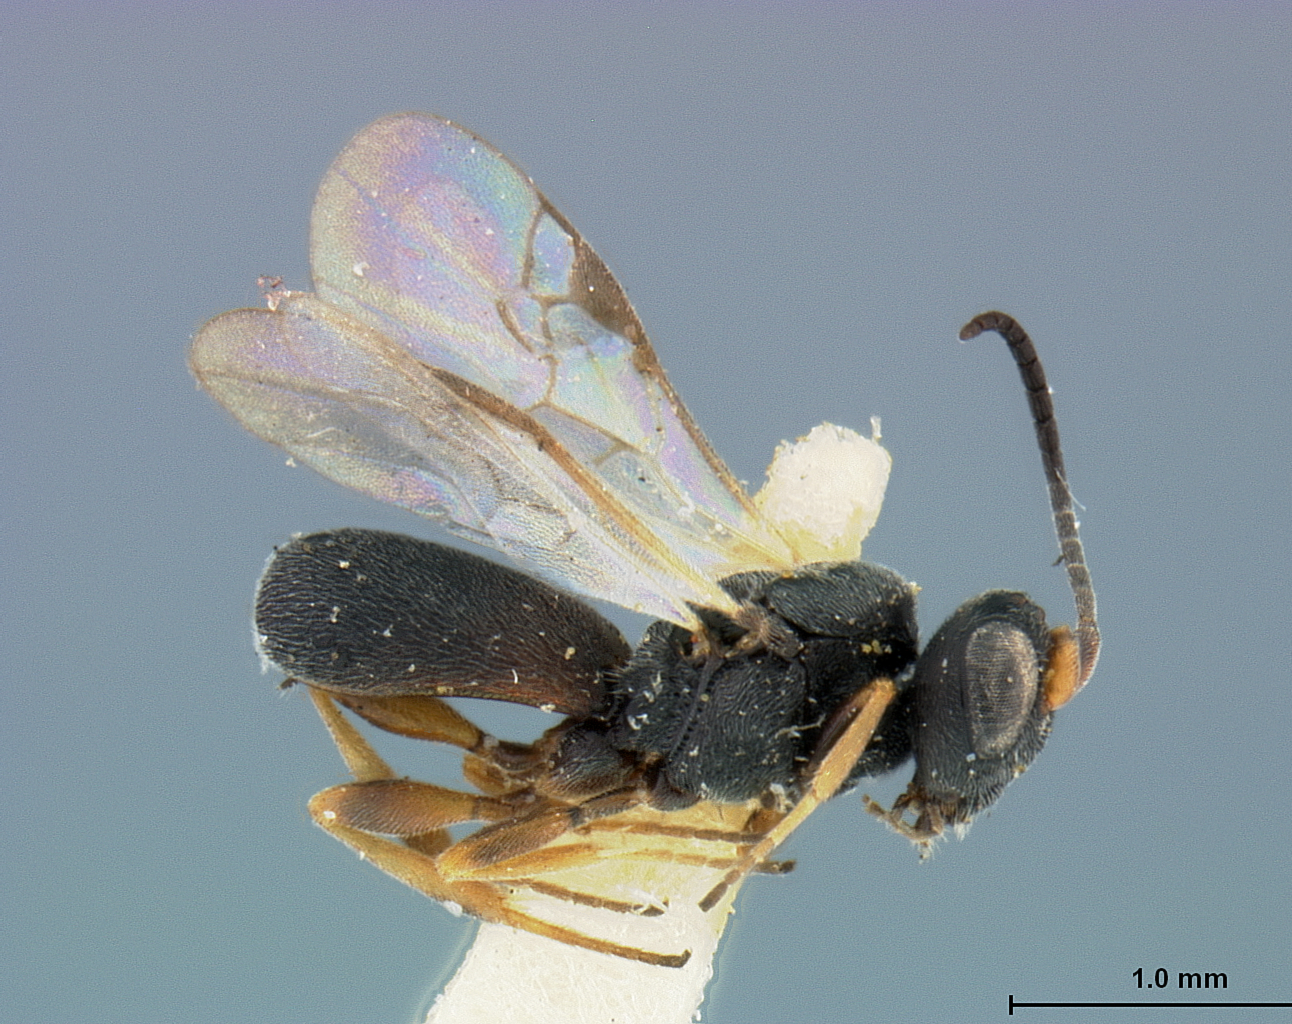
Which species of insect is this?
Chelonus euphorbiae
